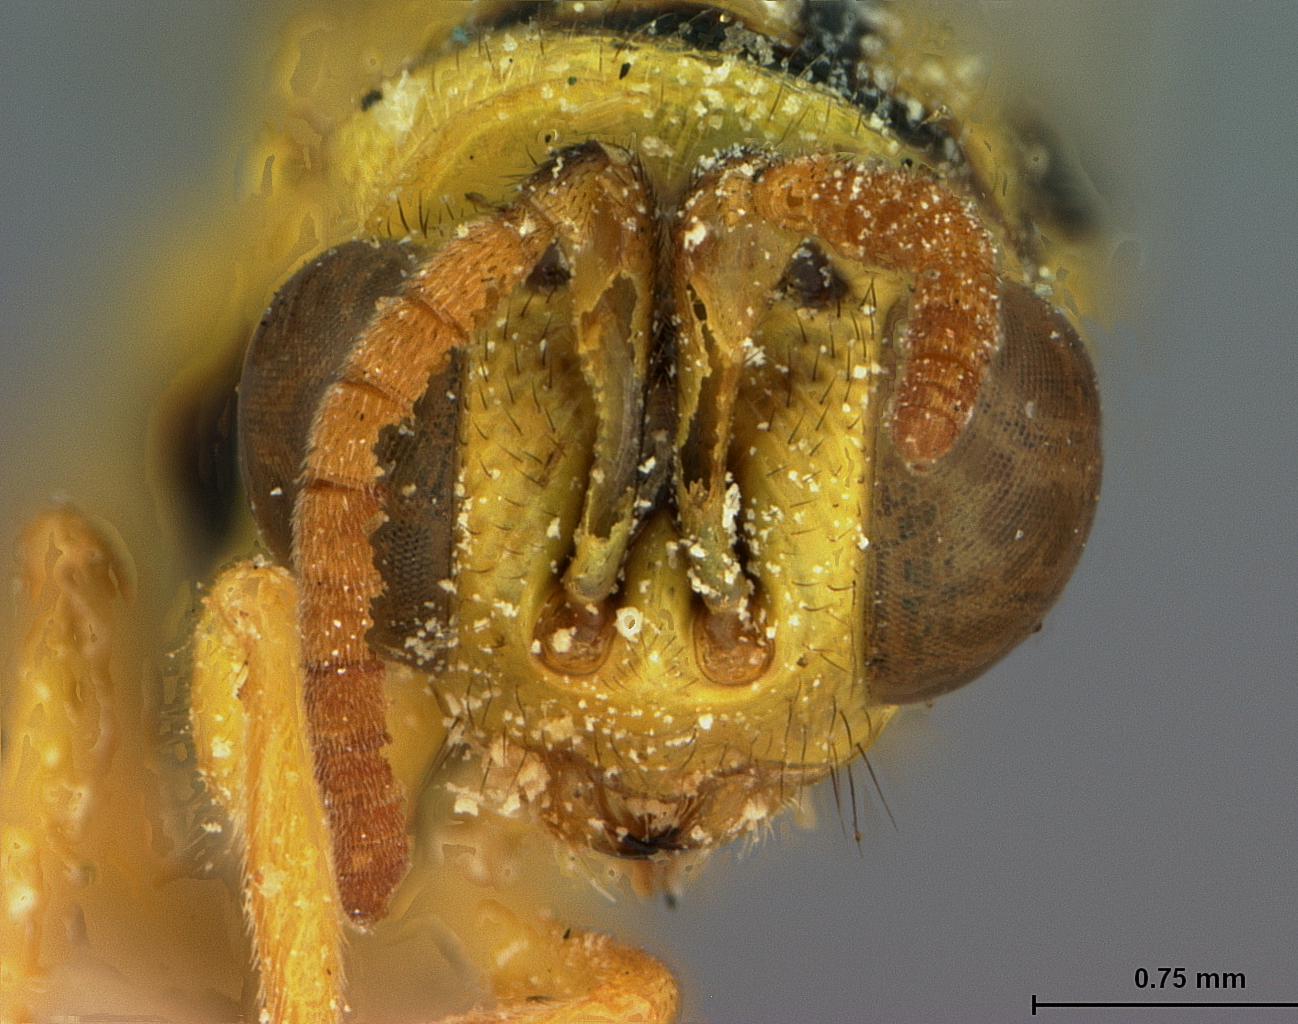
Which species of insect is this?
Spilochalcis insularis
